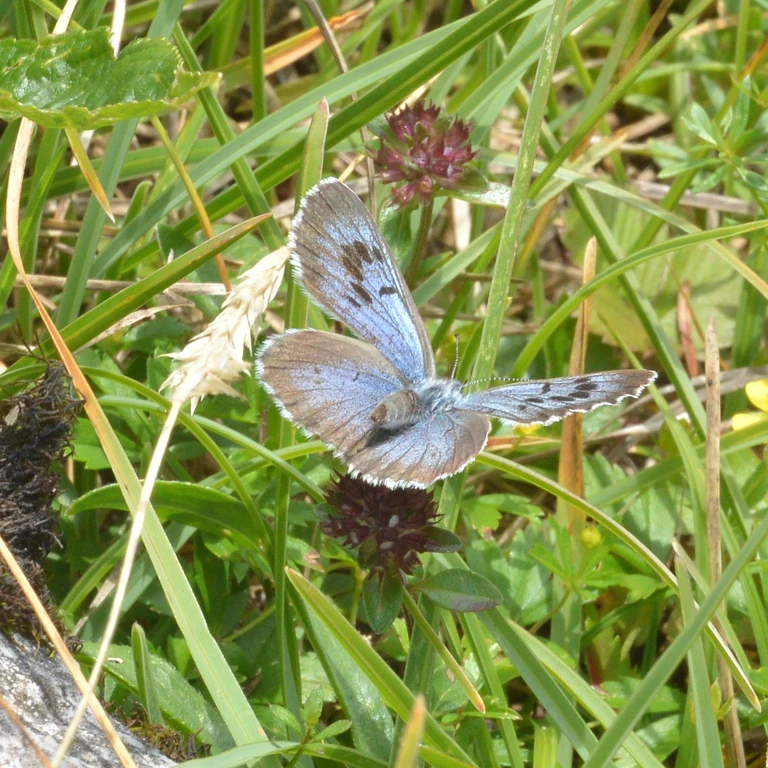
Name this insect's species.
Phengaris arion (also Maculinea arion)
